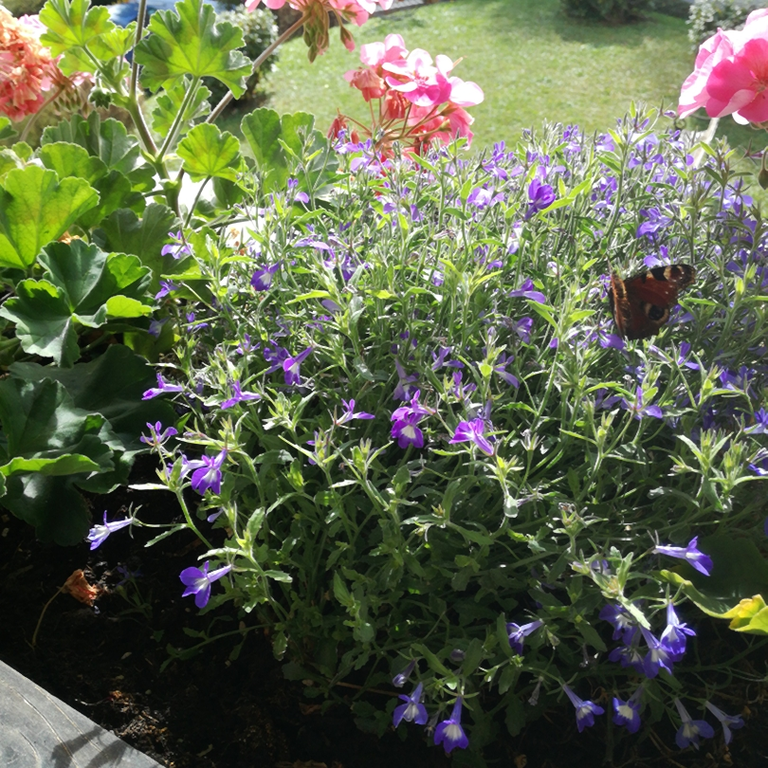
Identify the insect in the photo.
Aglais io
